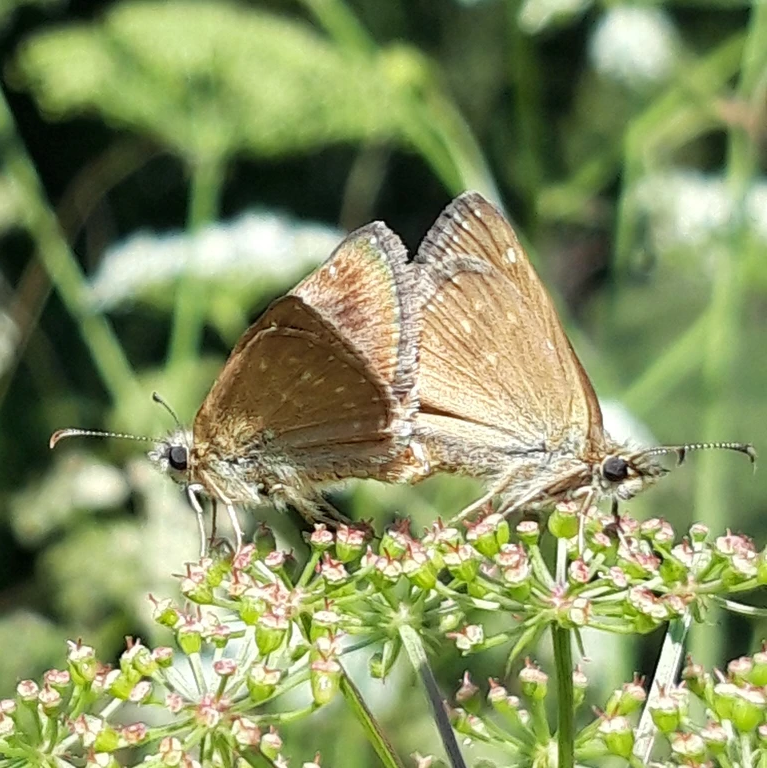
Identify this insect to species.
Erynnis tages
